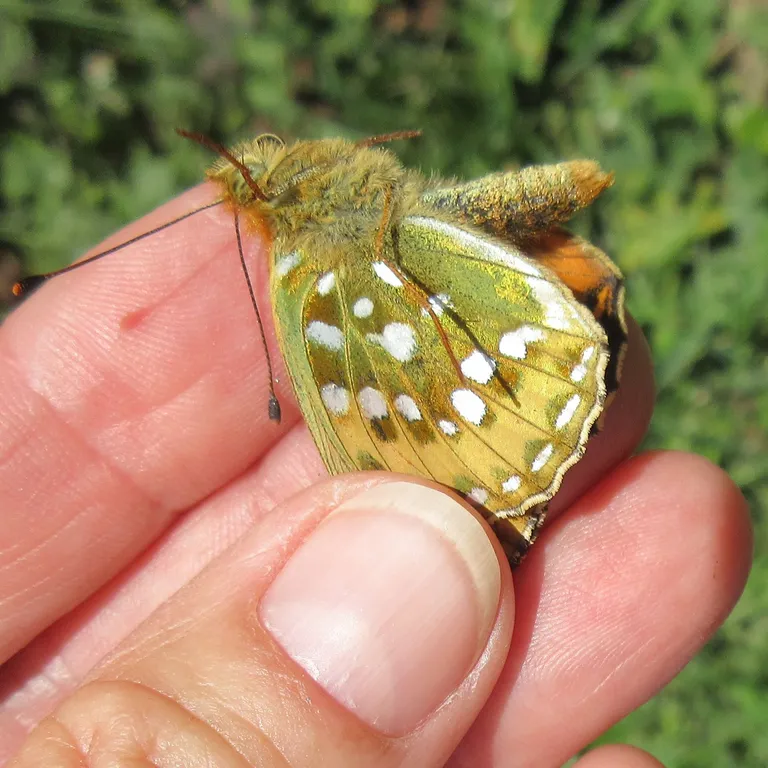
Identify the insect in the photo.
Speyeria aglaja
